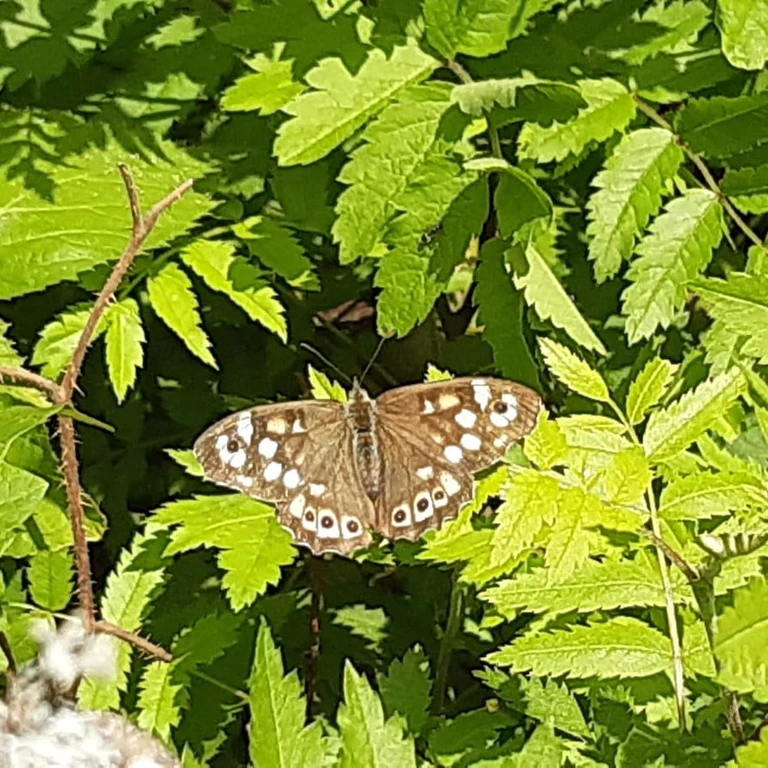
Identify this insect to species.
Pararge aegeria
